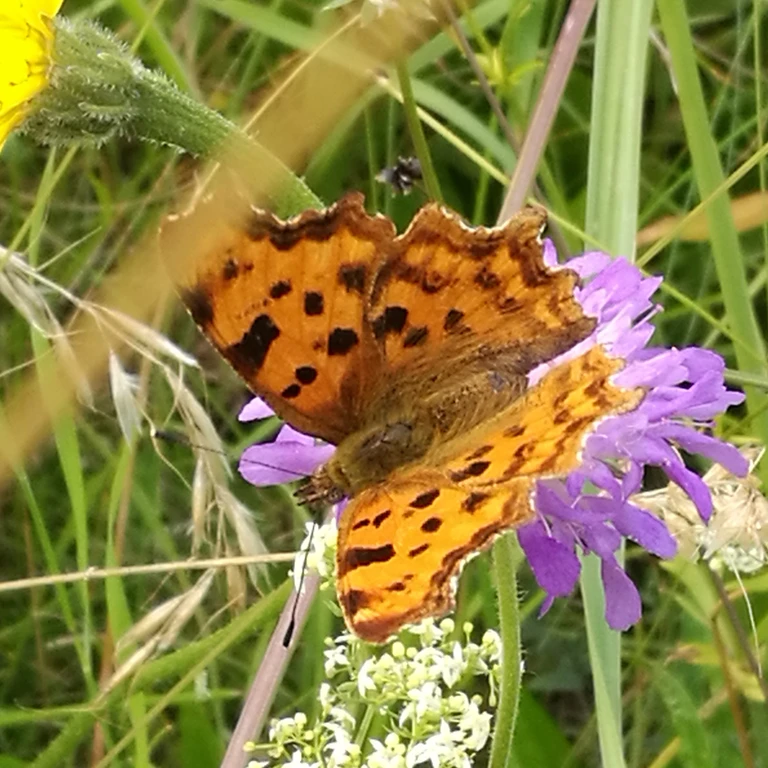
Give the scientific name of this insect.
Polygonia c-album
